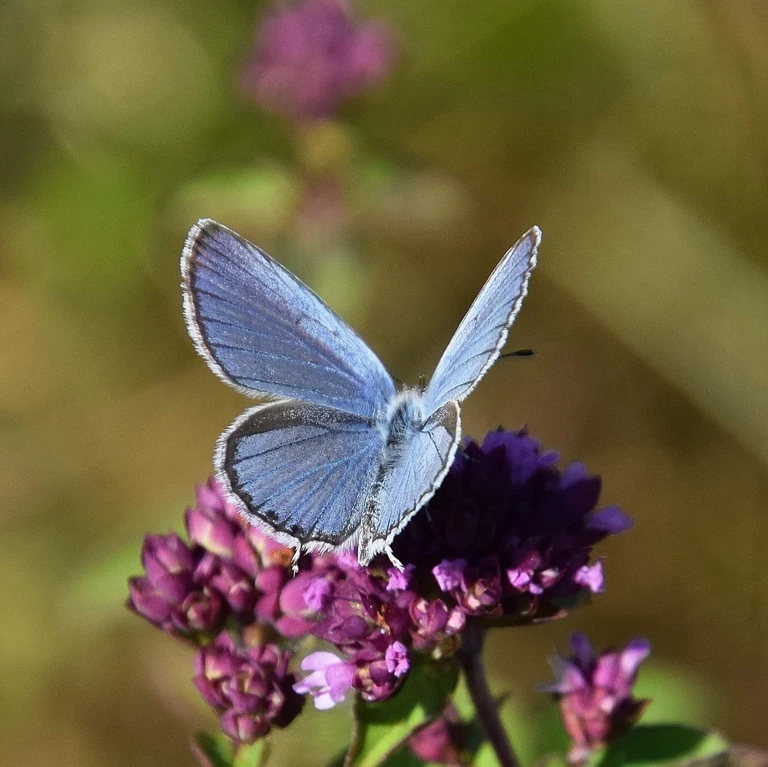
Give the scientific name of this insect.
Cupido argiades (also Elkalyce argiades)
